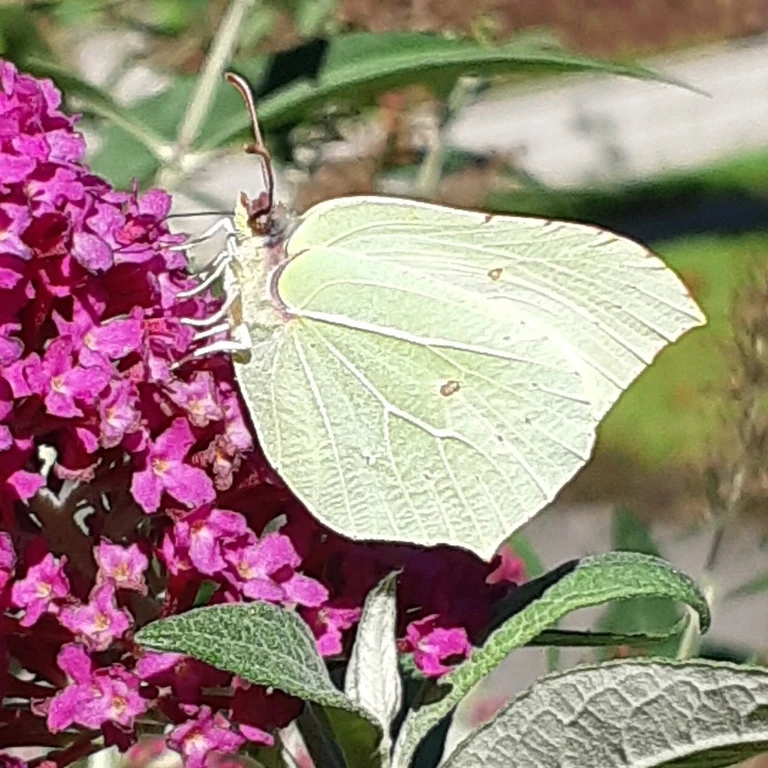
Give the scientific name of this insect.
Gonepteryx rhamni
